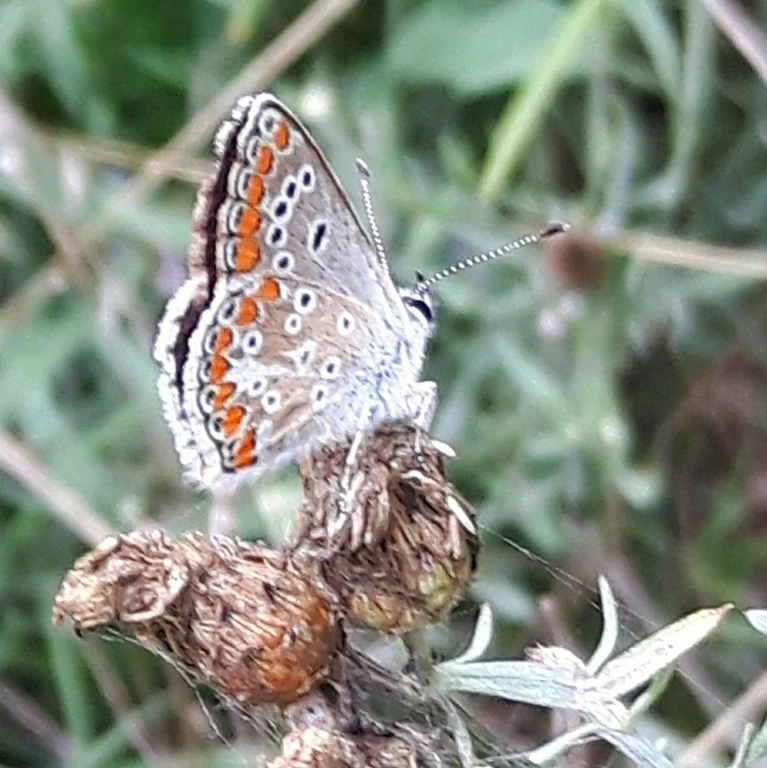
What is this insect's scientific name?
Aricia agestis/artaxerxes
